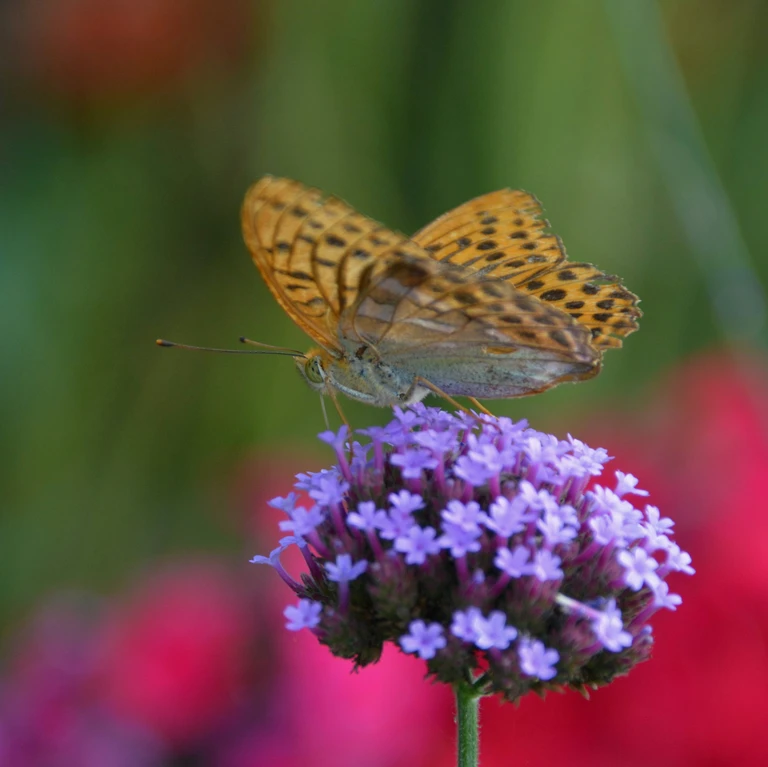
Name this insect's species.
Argynnis paphia
